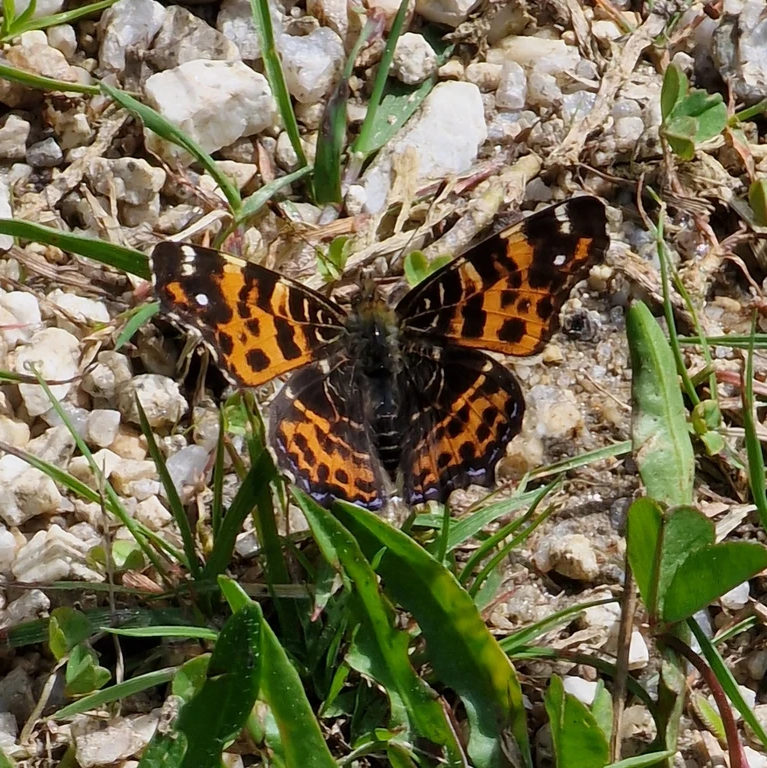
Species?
Araschnia levana
